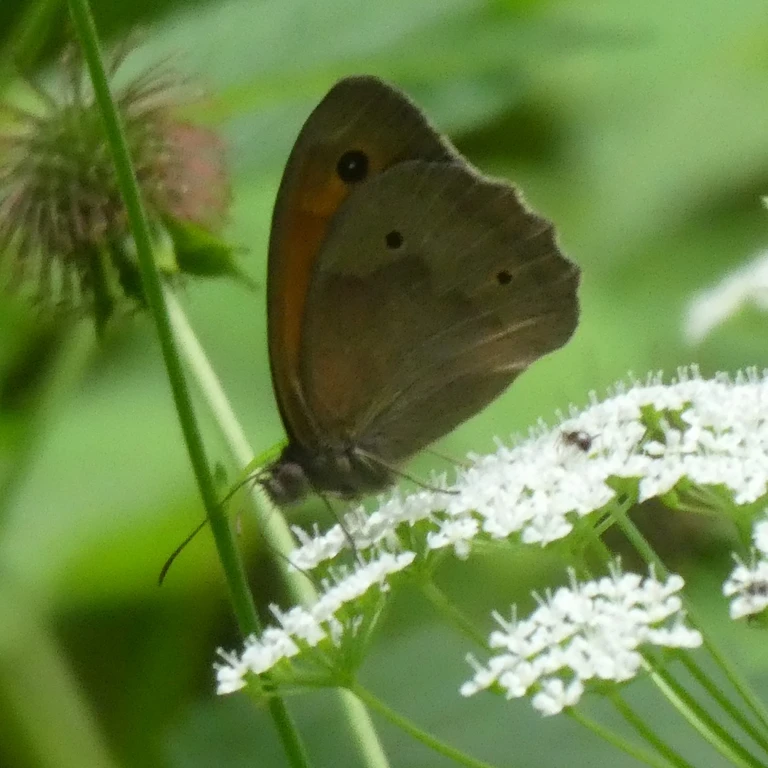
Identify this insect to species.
Maniola jurtina
